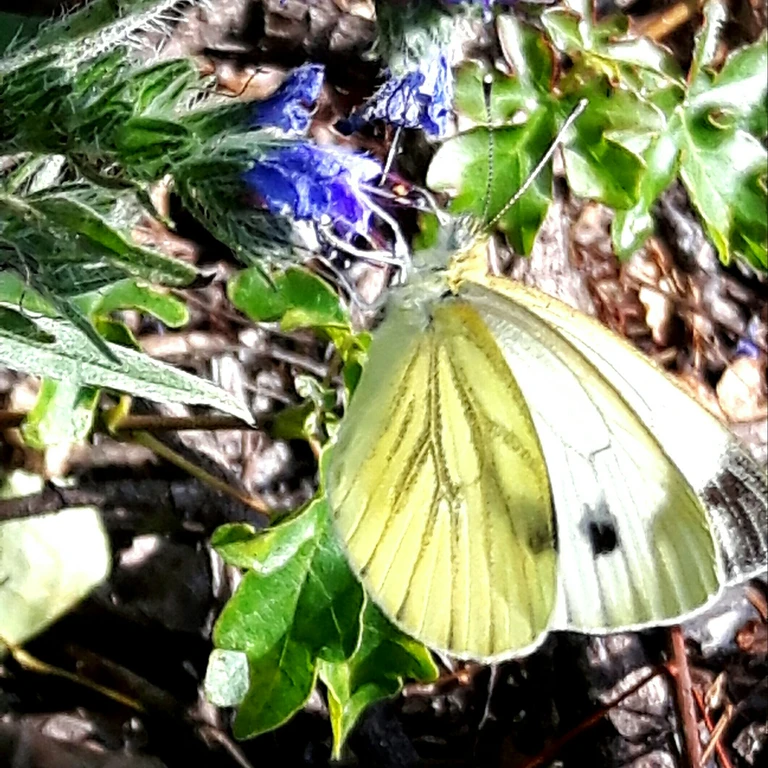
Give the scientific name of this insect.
Pieris napi
